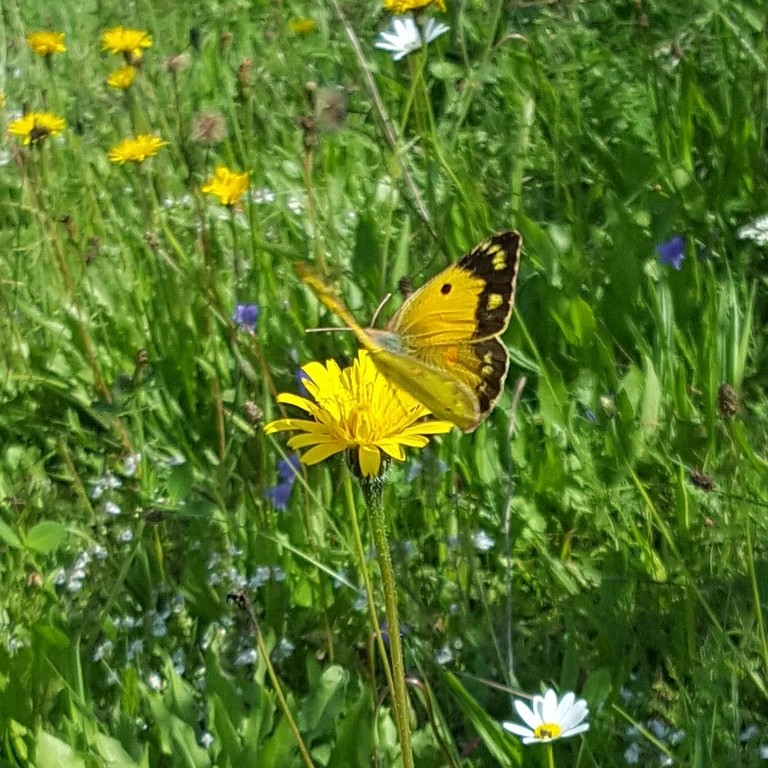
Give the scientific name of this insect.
Colias croceus
